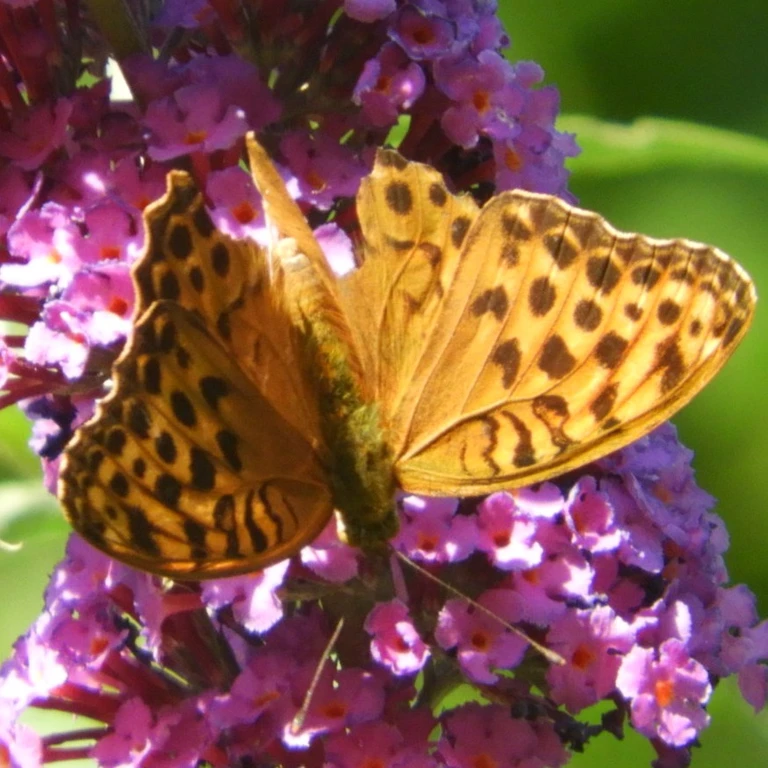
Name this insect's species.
Argynnis paphia
